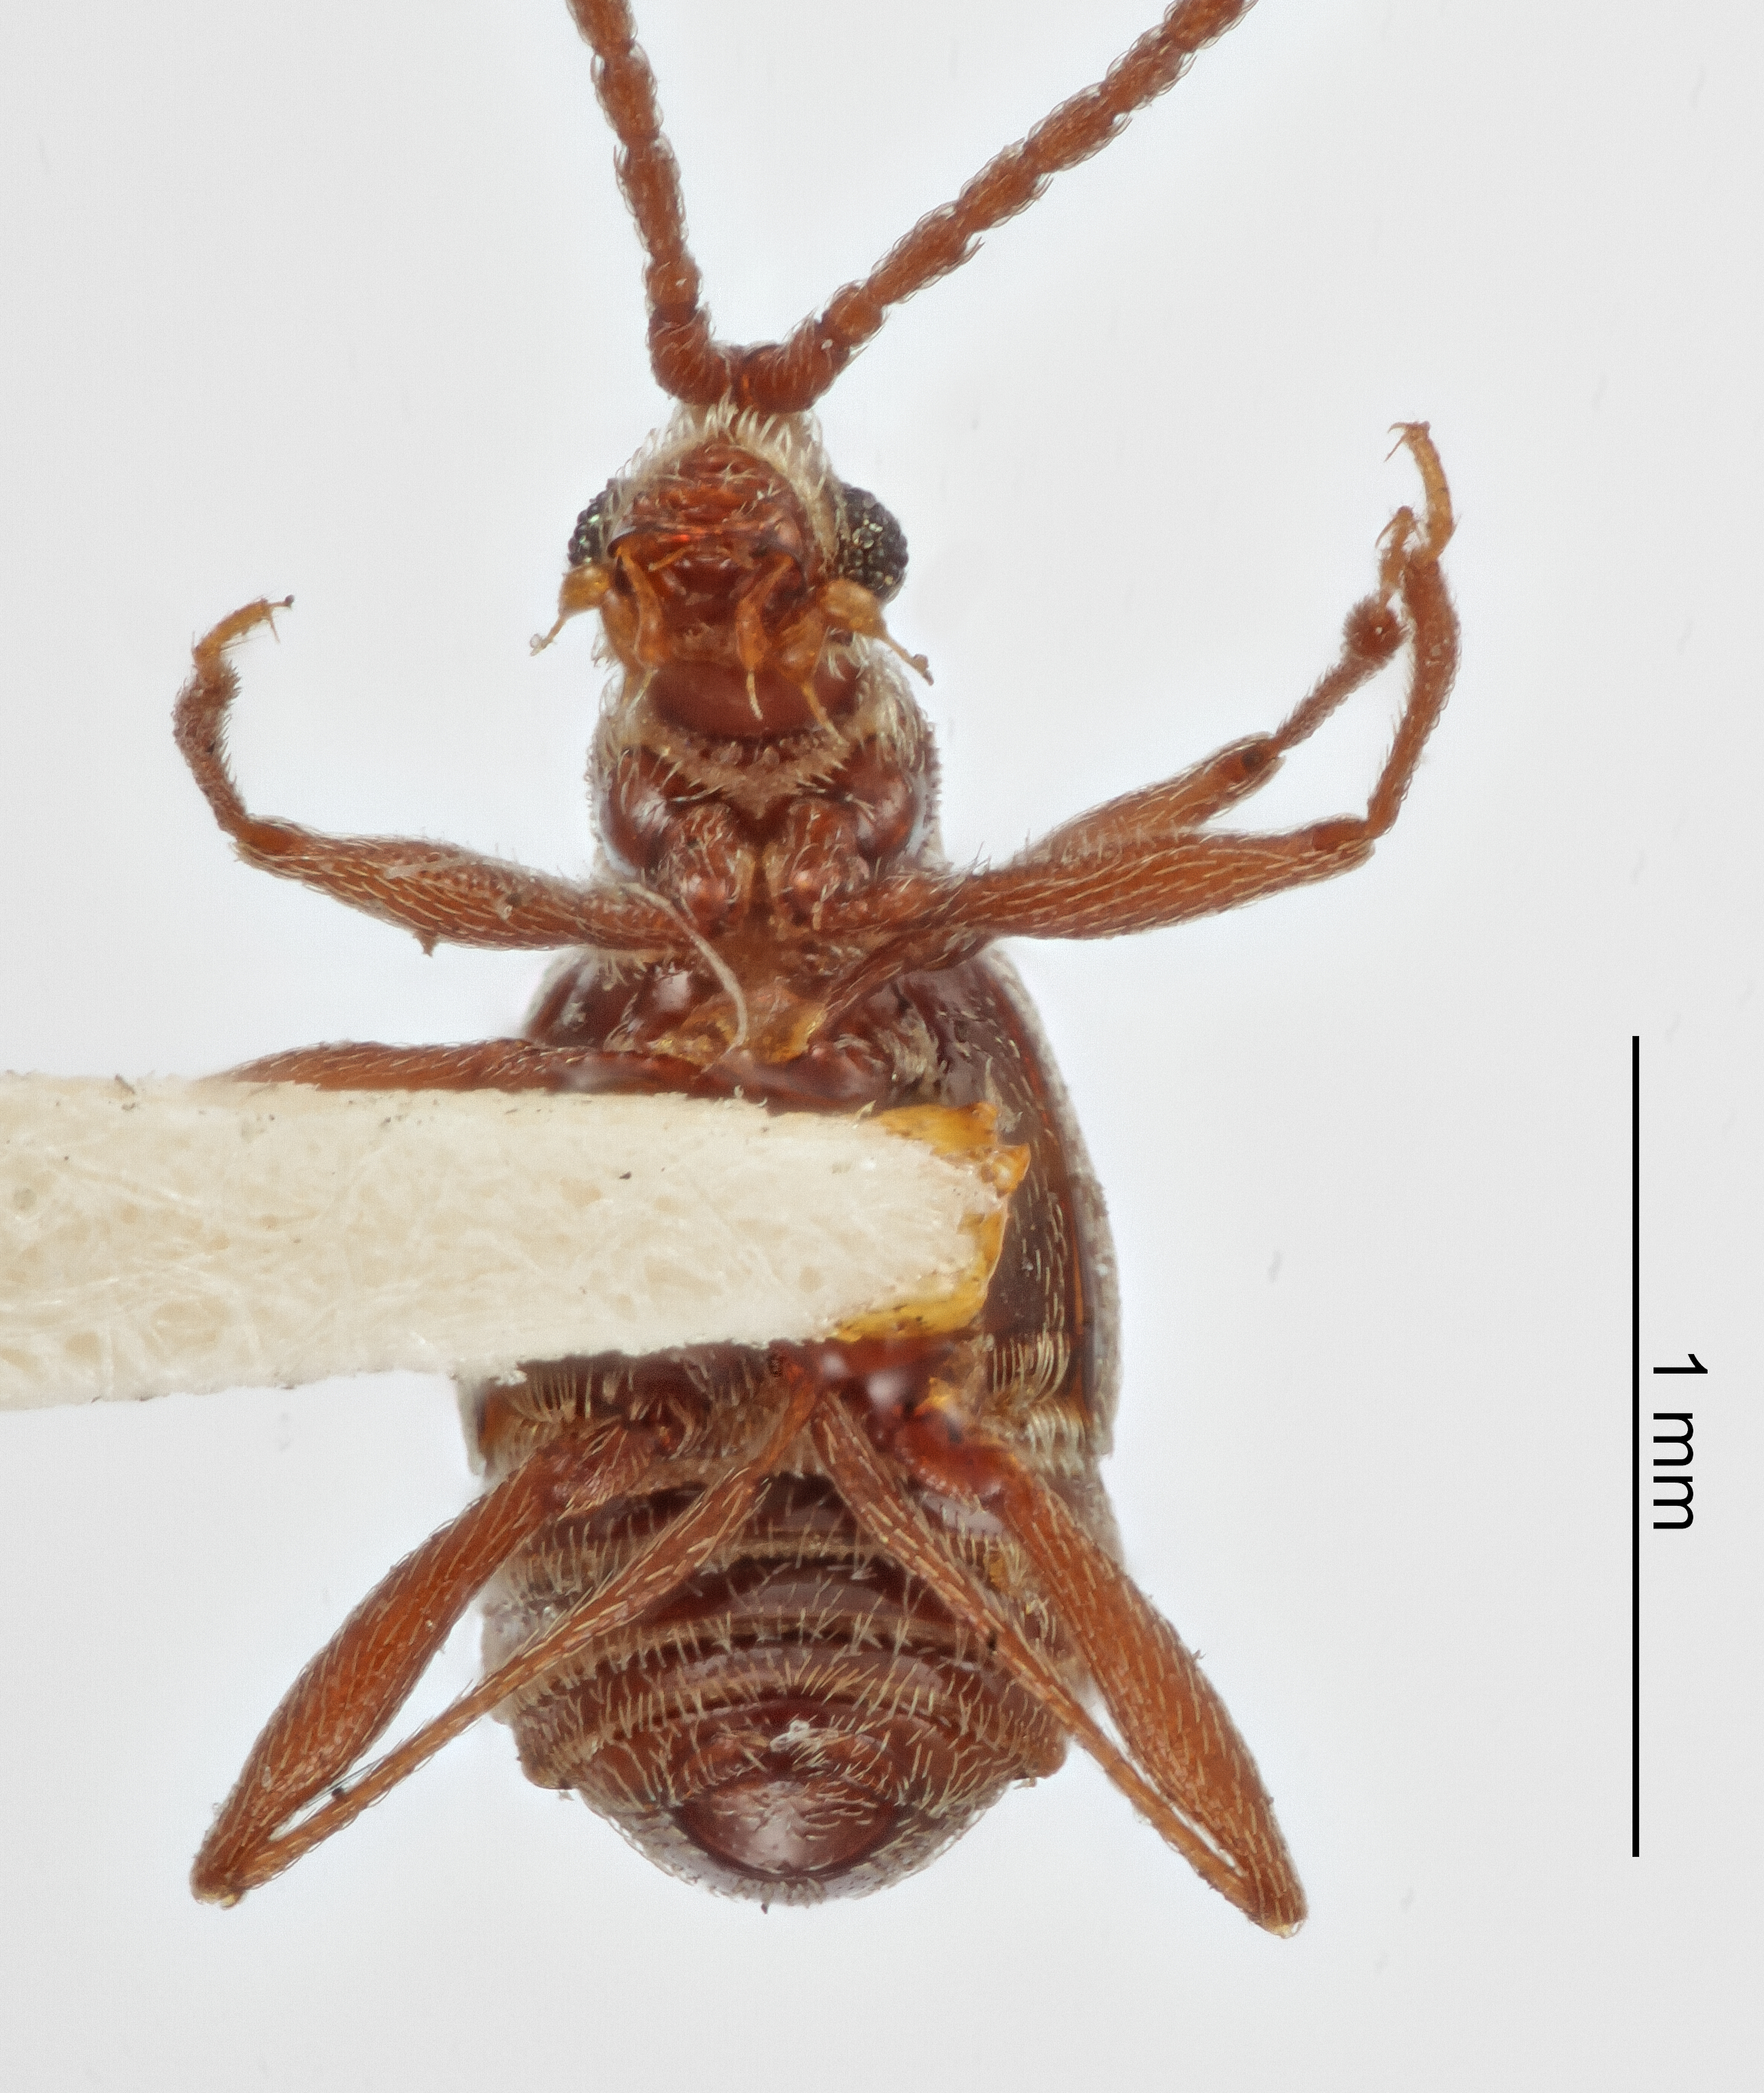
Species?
Pilopius georgianus
